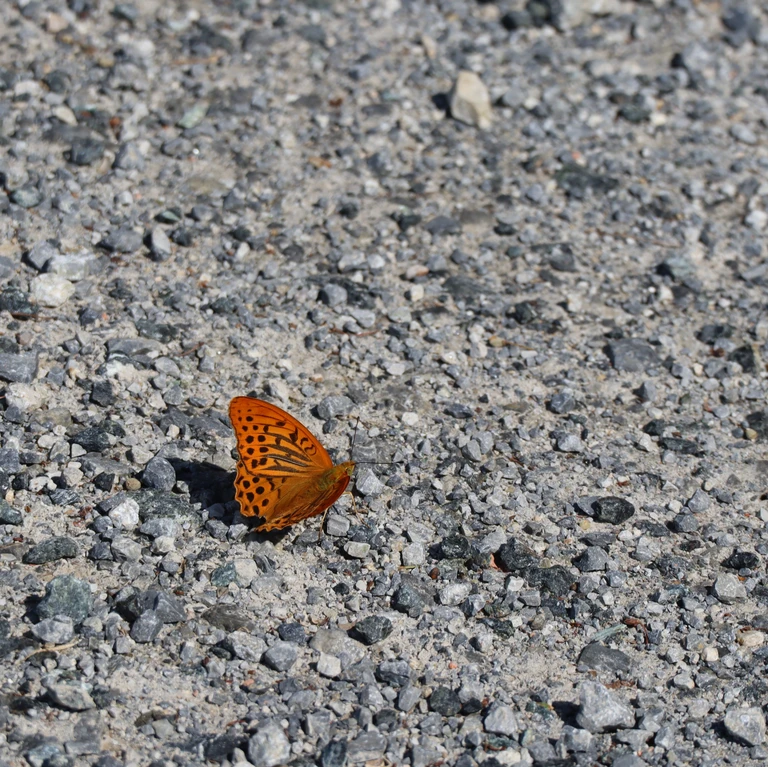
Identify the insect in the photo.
Argynnis paphia
